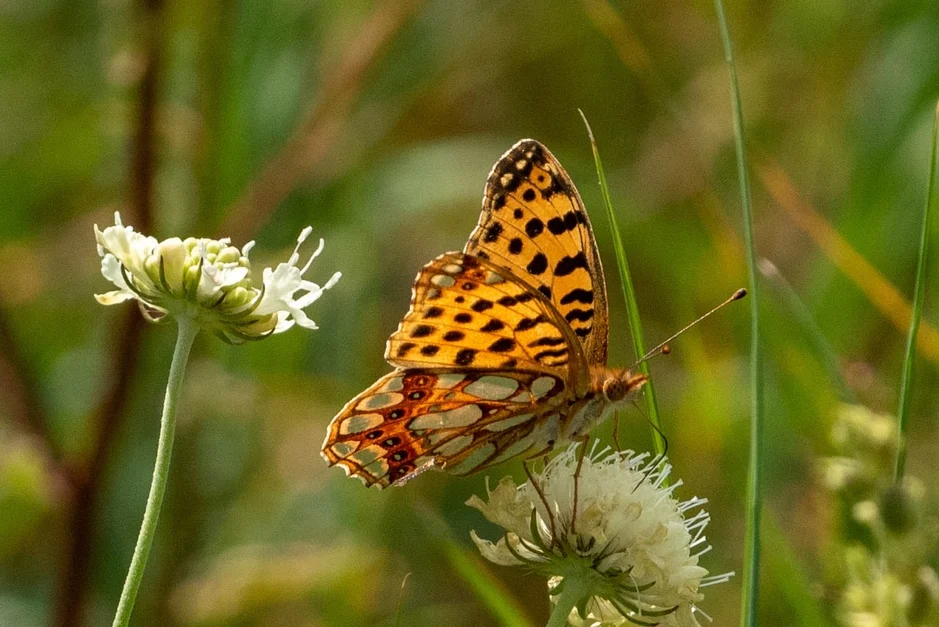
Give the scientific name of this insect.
Issoria lathonia
